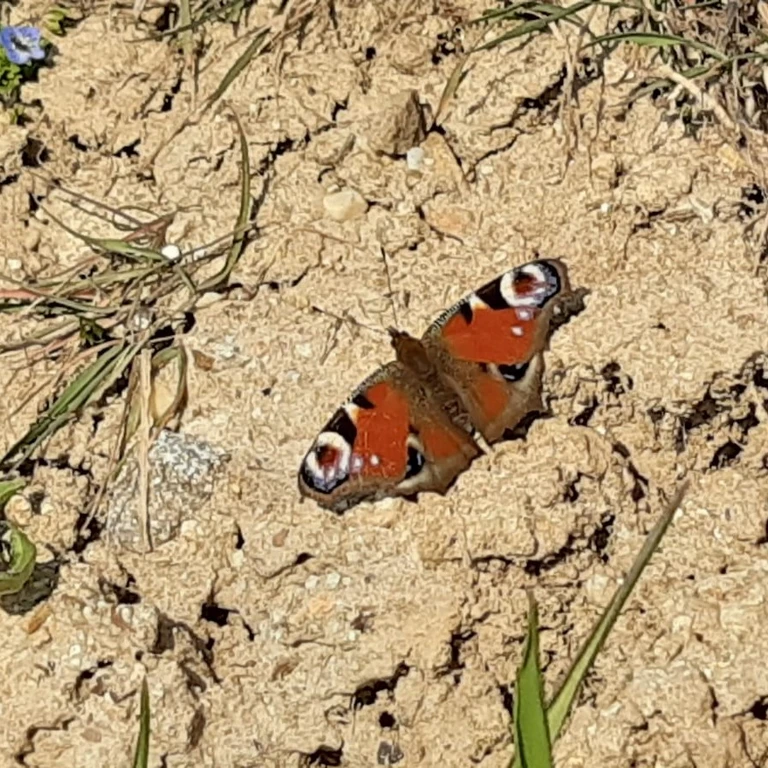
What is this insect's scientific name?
Aglais io
